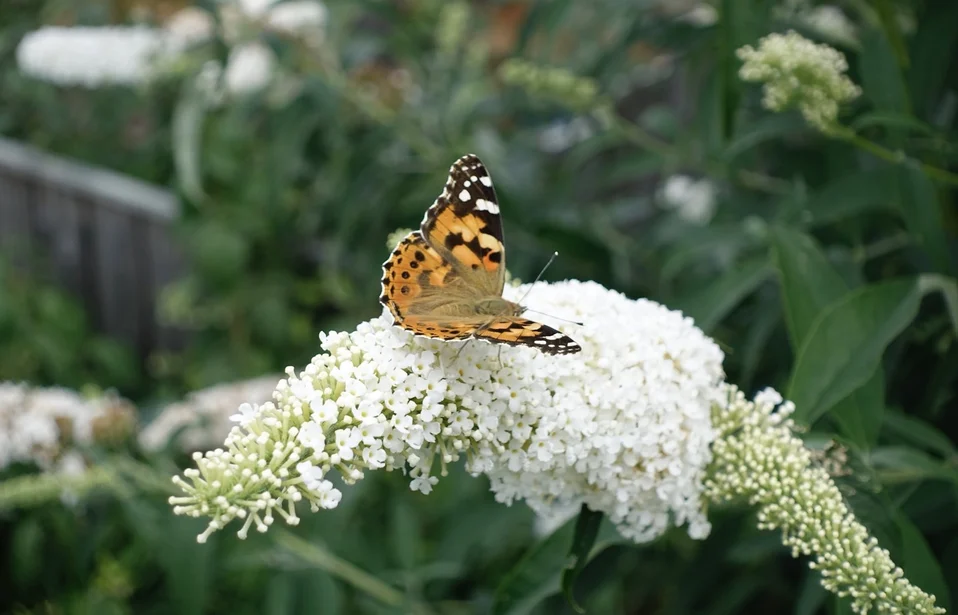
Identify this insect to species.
Vanessa cardui
